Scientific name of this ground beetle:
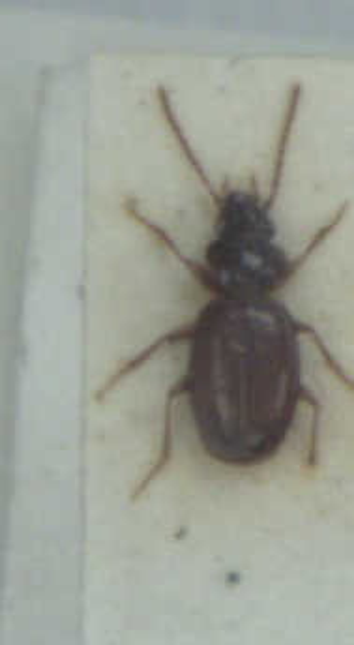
Epaphius secalis
